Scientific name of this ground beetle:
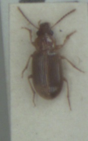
Bradycellus harpalinus
